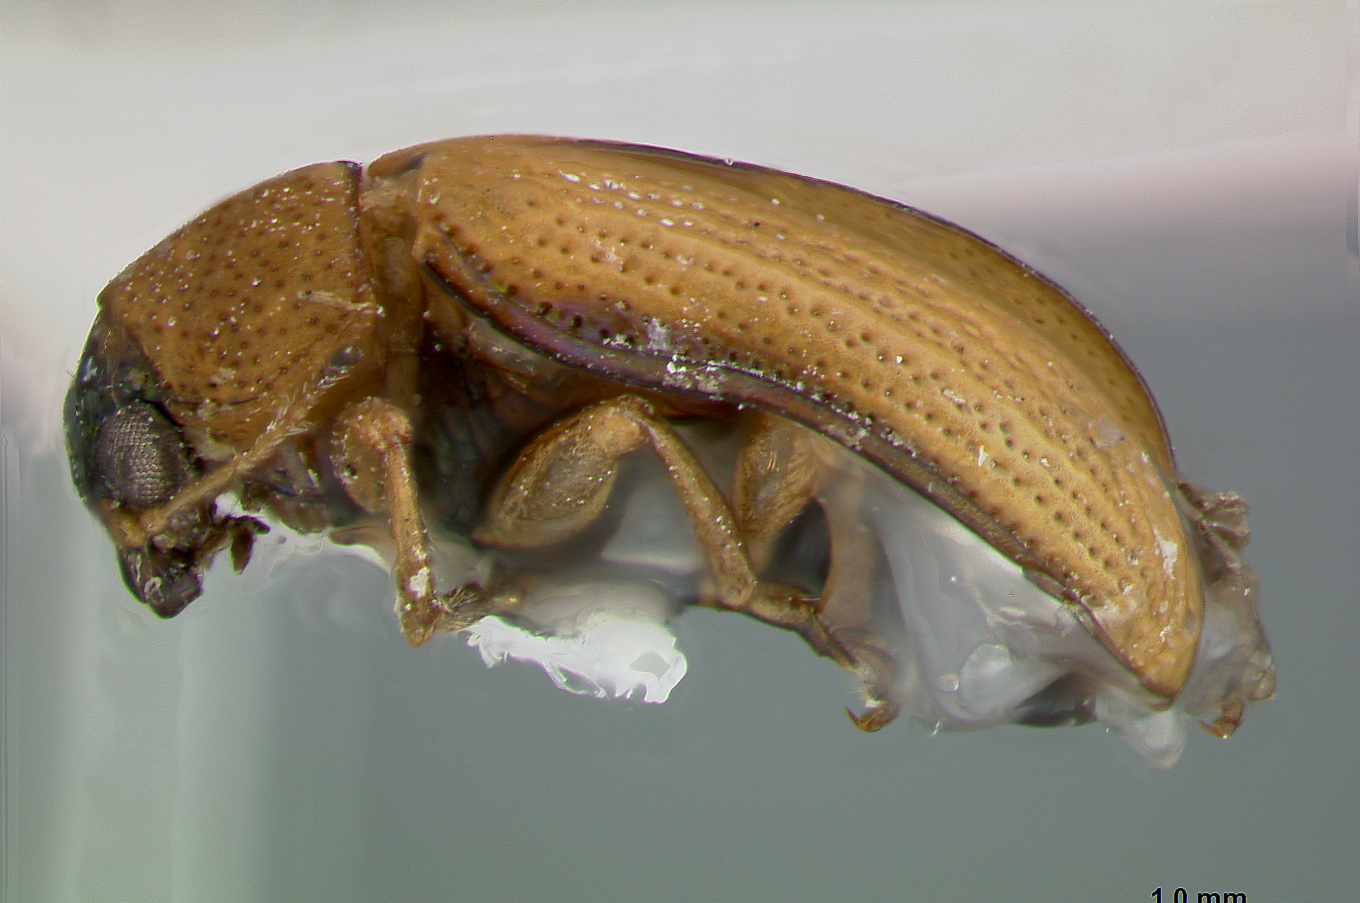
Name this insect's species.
Colaspis viridiceps
